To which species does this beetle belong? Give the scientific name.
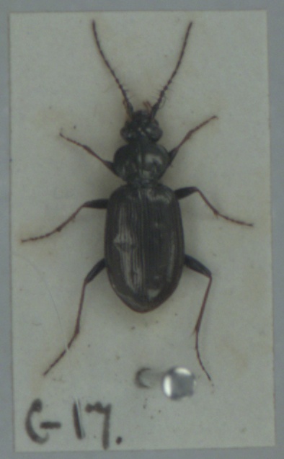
Loricera pilicornis
